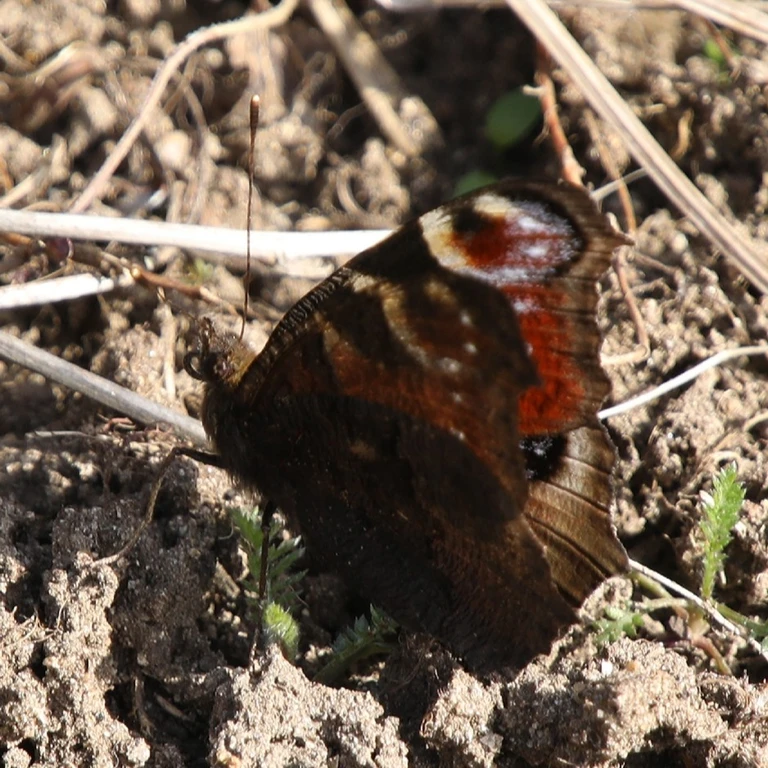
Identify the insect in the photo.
Aglais io
